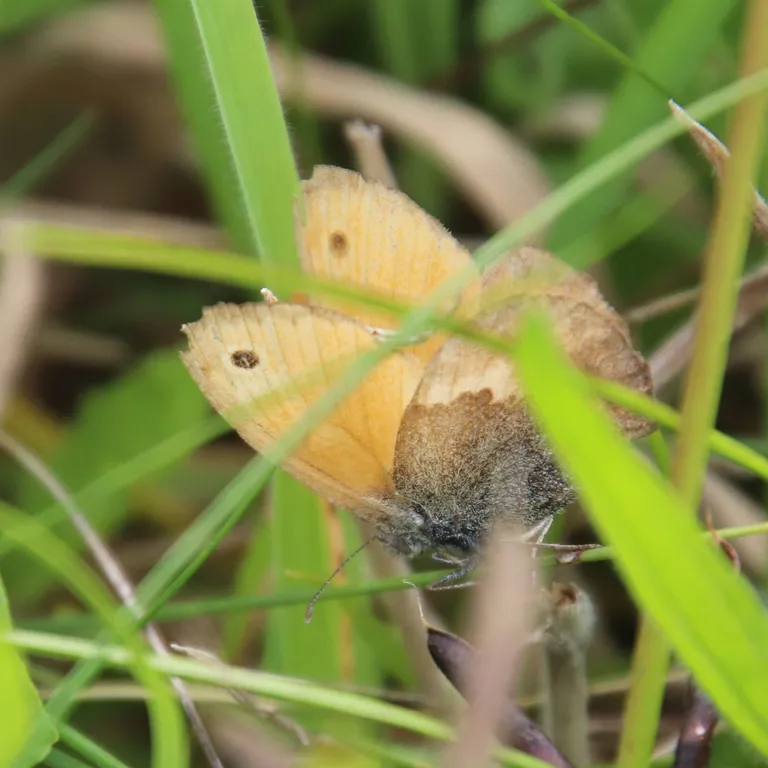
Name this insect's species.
Coenonympha pamphilus
